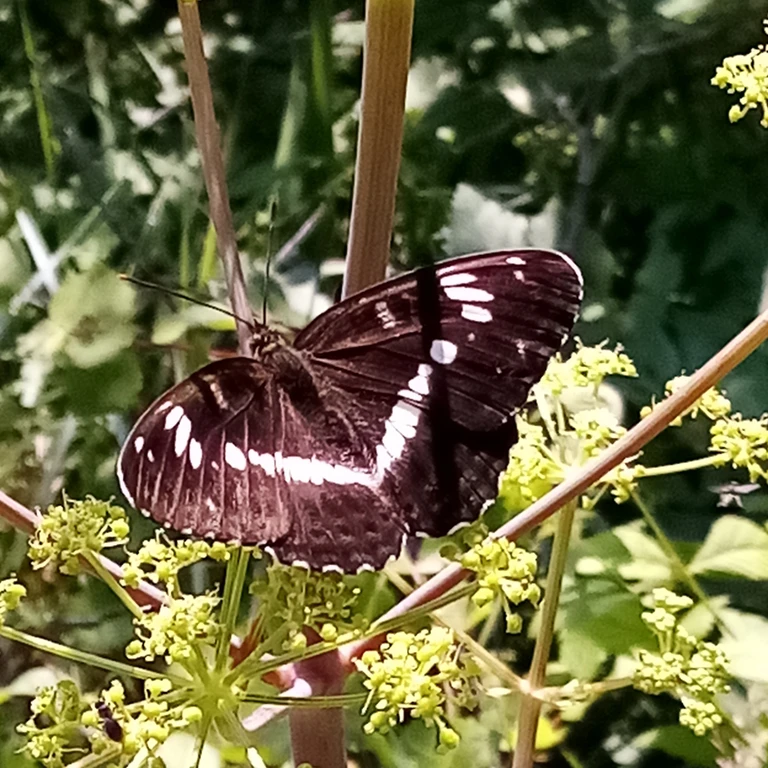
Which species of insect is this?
Limenitis camilla (also Ladoga camilla)
